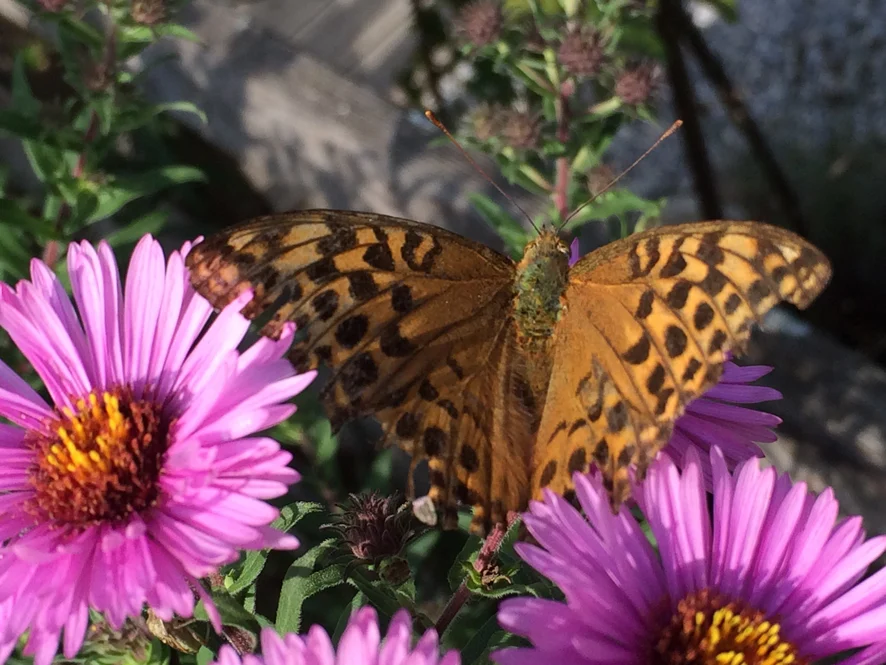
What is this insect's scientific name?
Argynnis paphia
